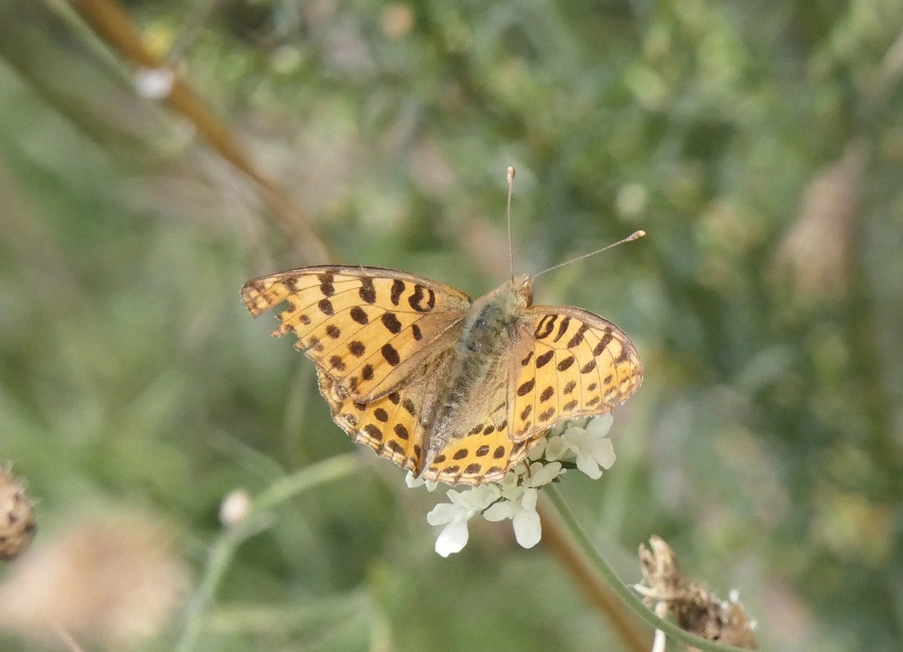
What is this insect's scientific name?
Issoria lathonia
